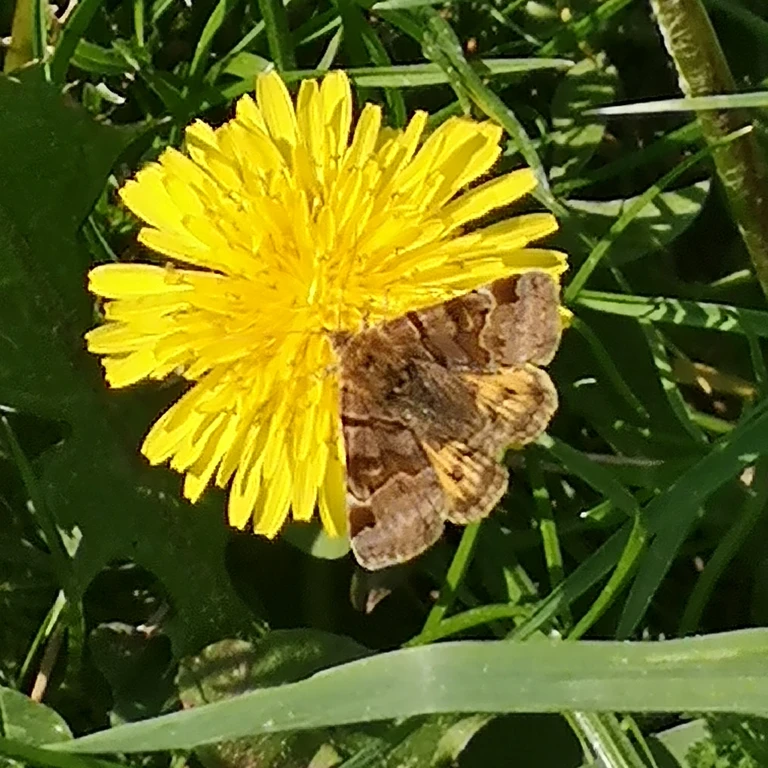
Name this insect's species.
Euclidia glyphica
